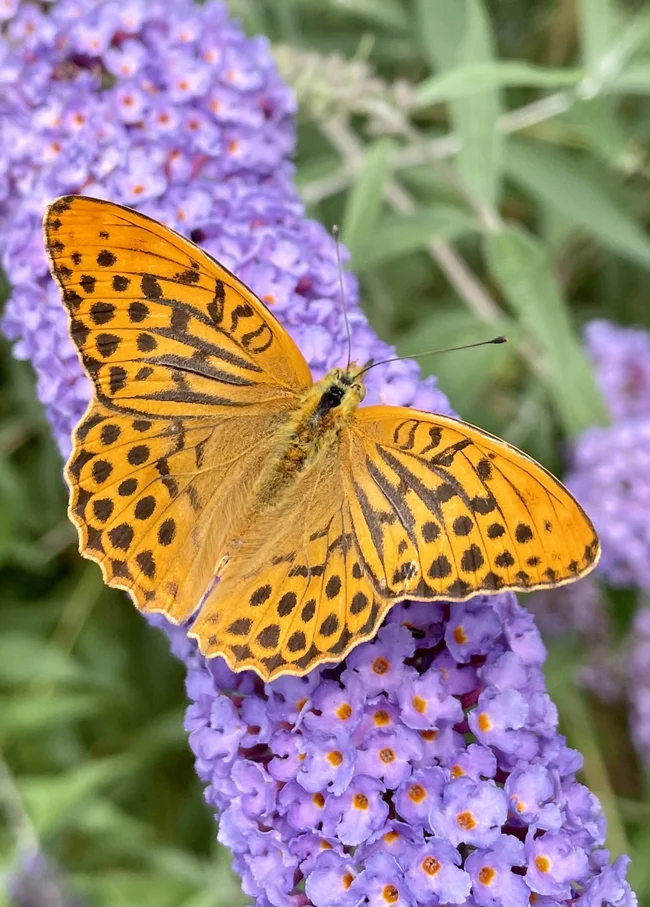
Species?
Argynnis paphia
